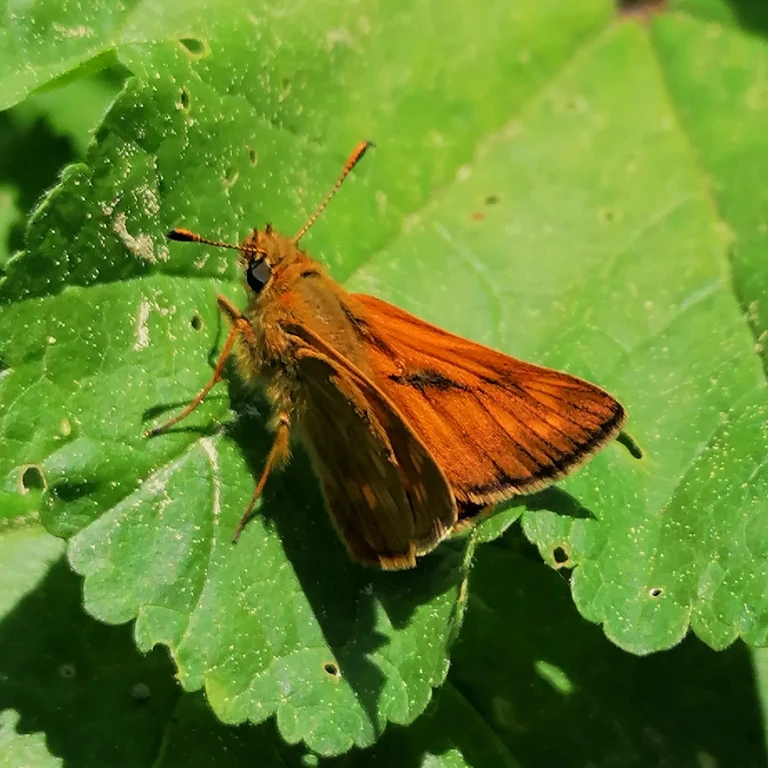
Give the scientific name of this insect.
Ochlodes sylvanus (also Ochlodes venata)
